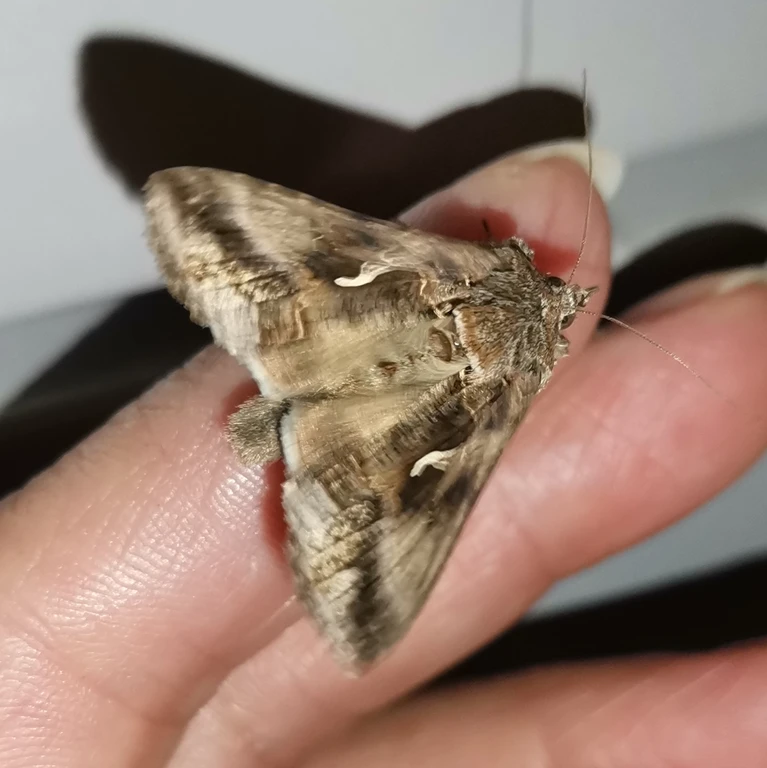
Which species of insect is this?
Autographa gamma
